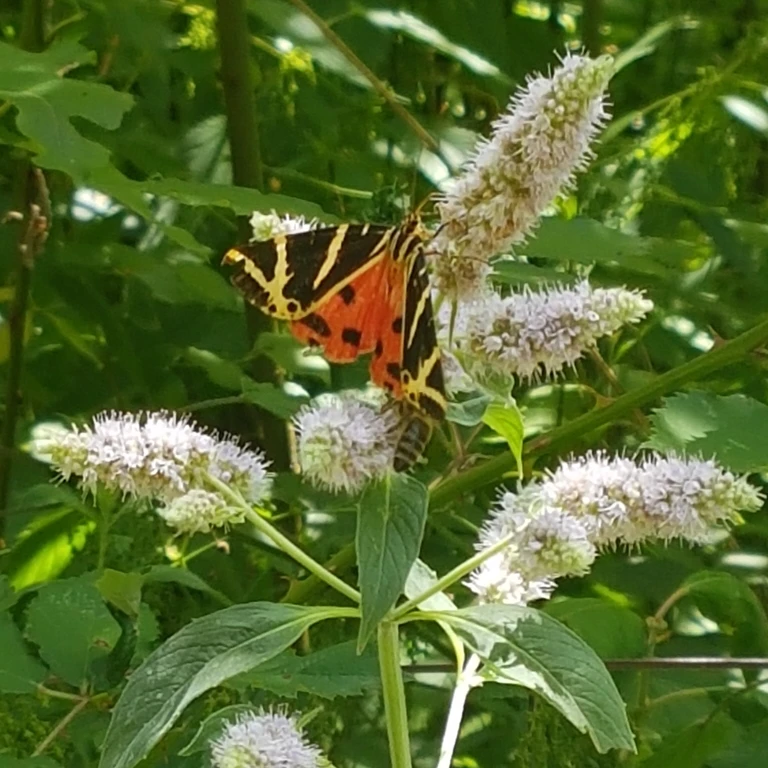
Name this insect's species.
Euplagia quadripunctaria
